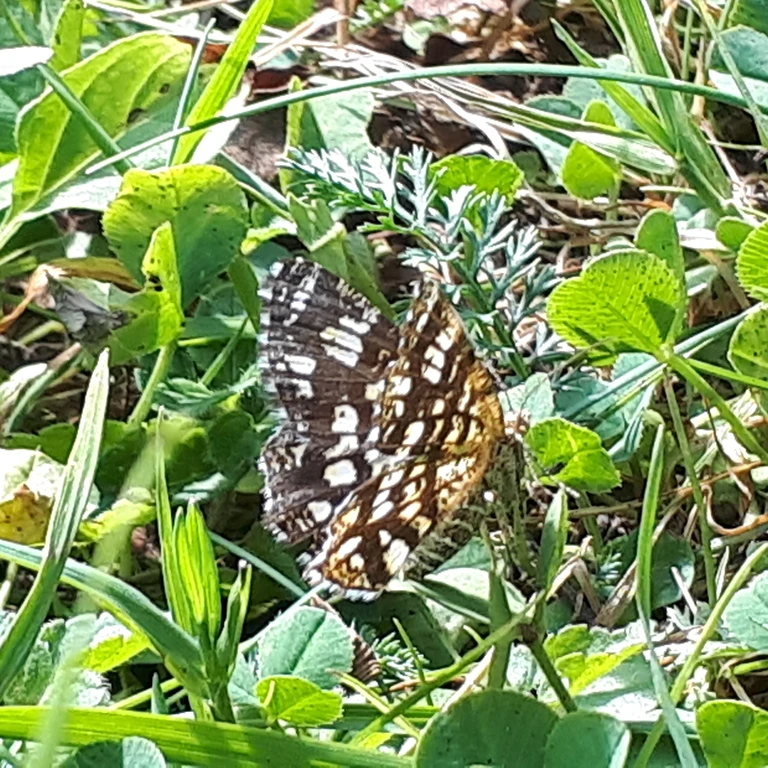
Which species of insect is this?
Chiasmia clathrata
